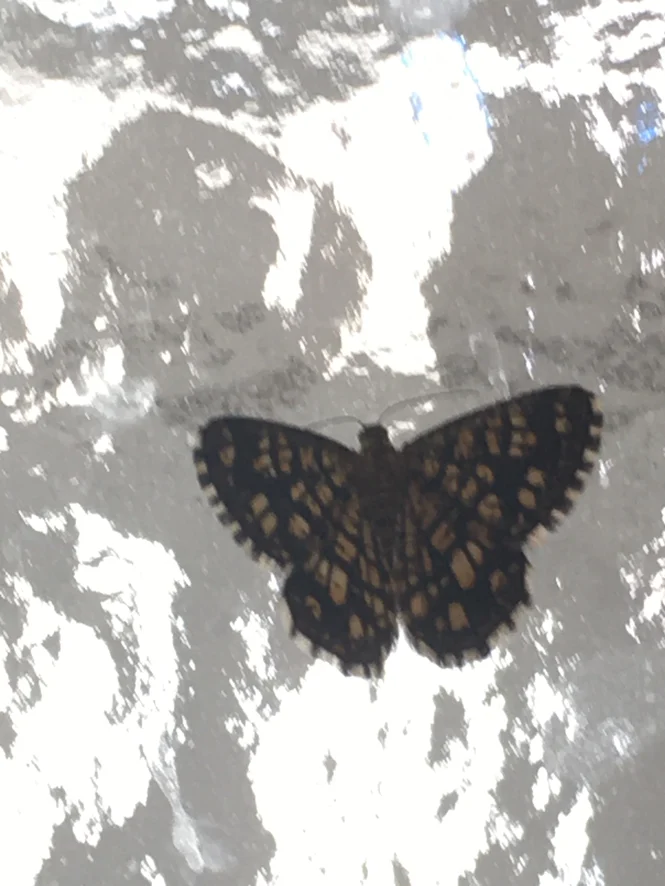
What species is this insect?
Chiasmia clathrata
